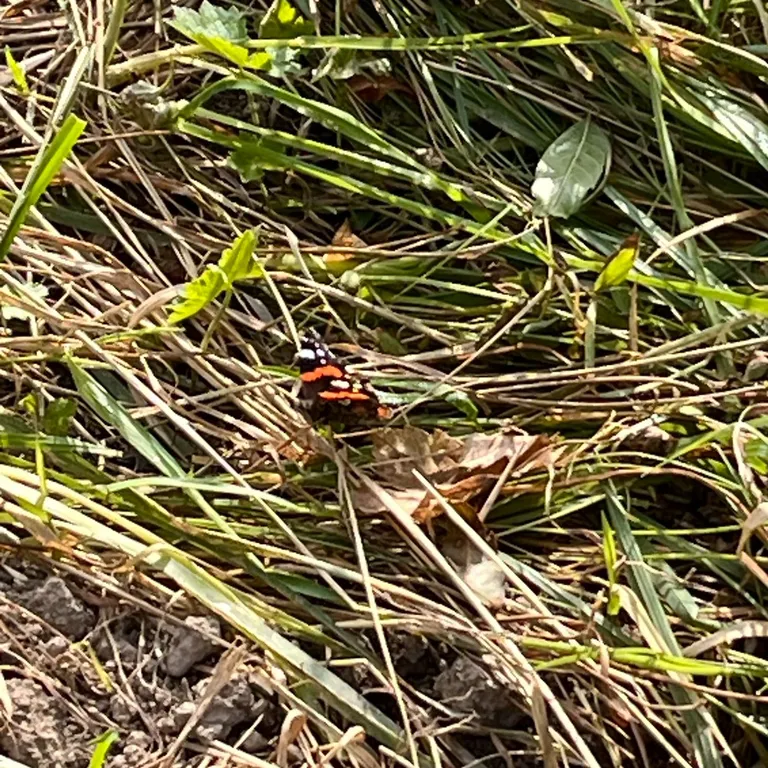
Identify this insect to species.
Vanessa atalanta
